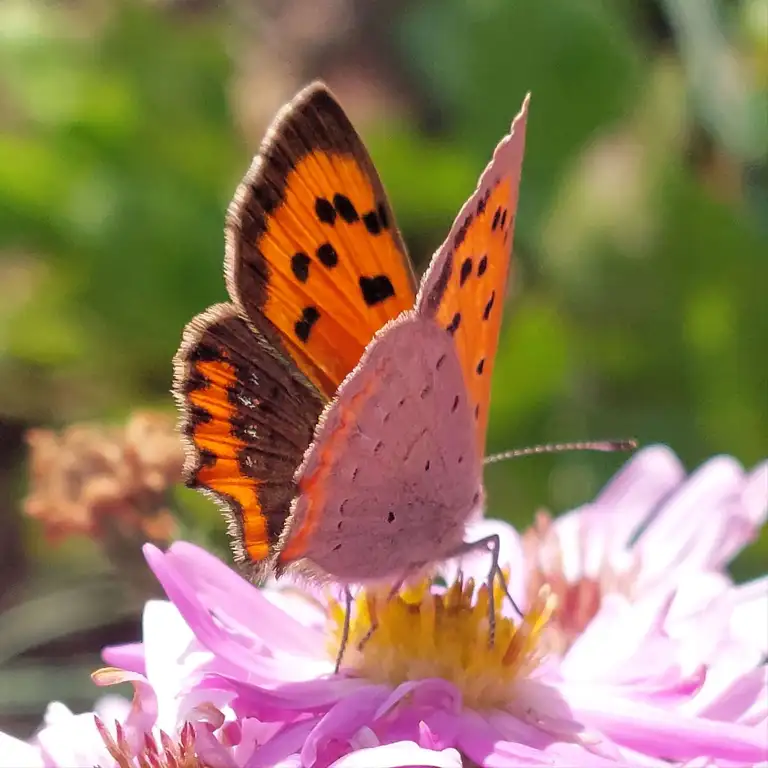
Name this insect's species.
Lycaena phlaeas
